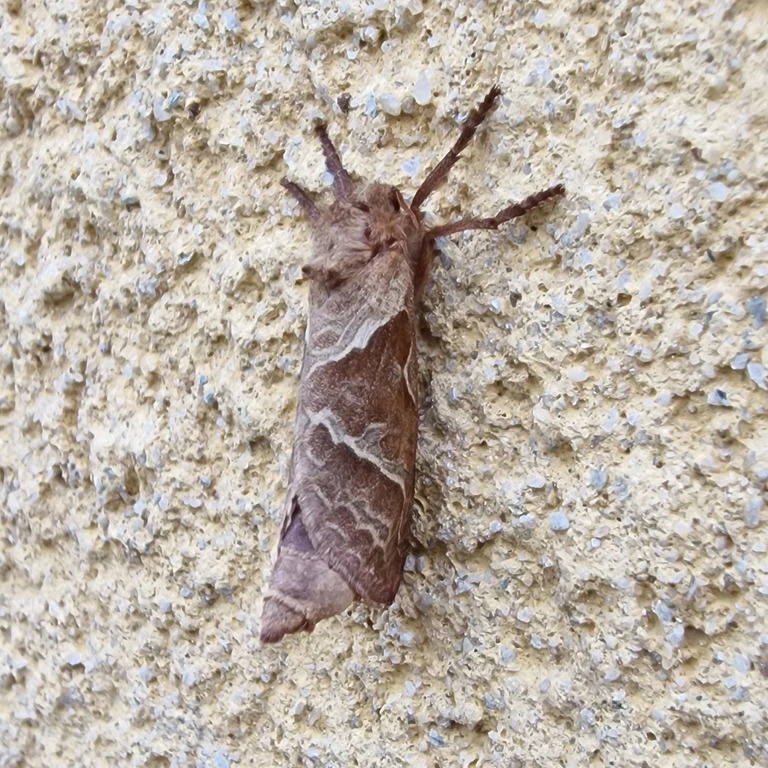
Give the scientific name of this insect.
Triodia sylvina
